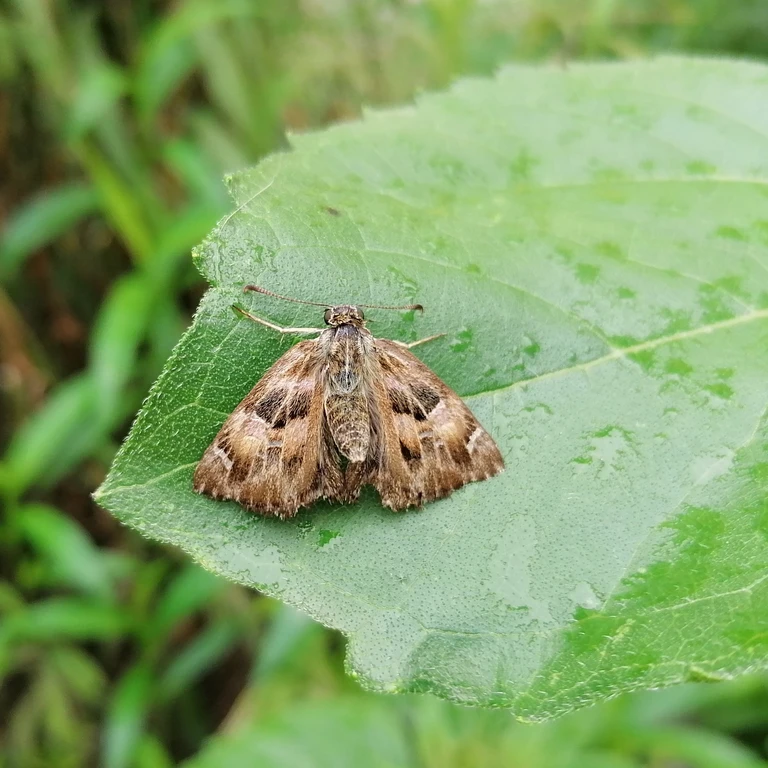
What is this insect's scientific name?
Carcharodus alceae
